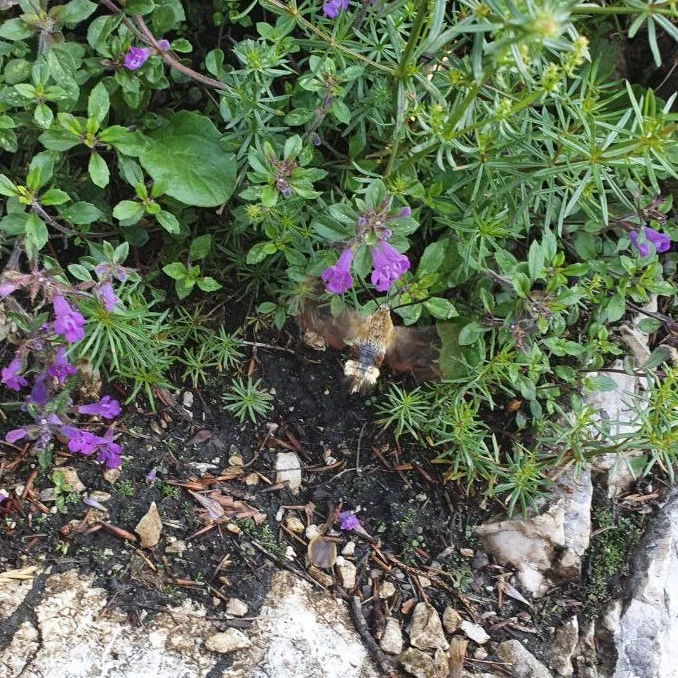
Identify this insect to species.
Hemaris fuciformis
